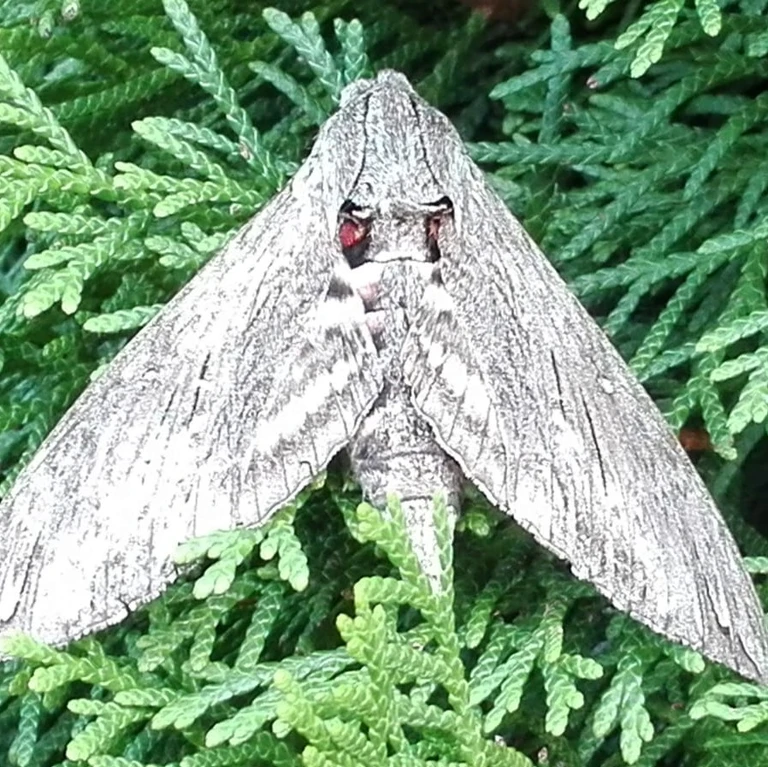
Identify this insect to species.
Agrius convolvuli
